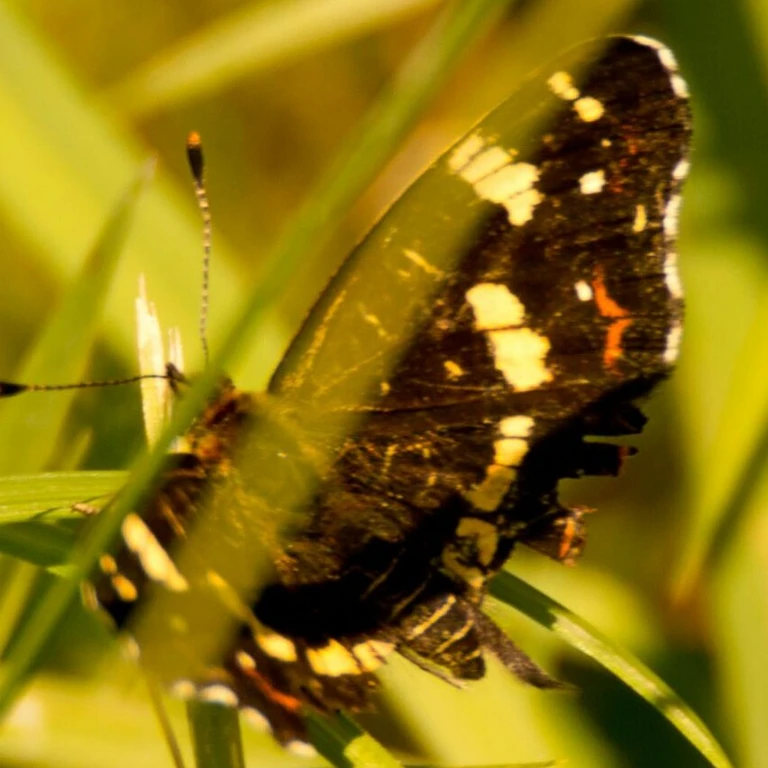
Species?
Araschnia levana
